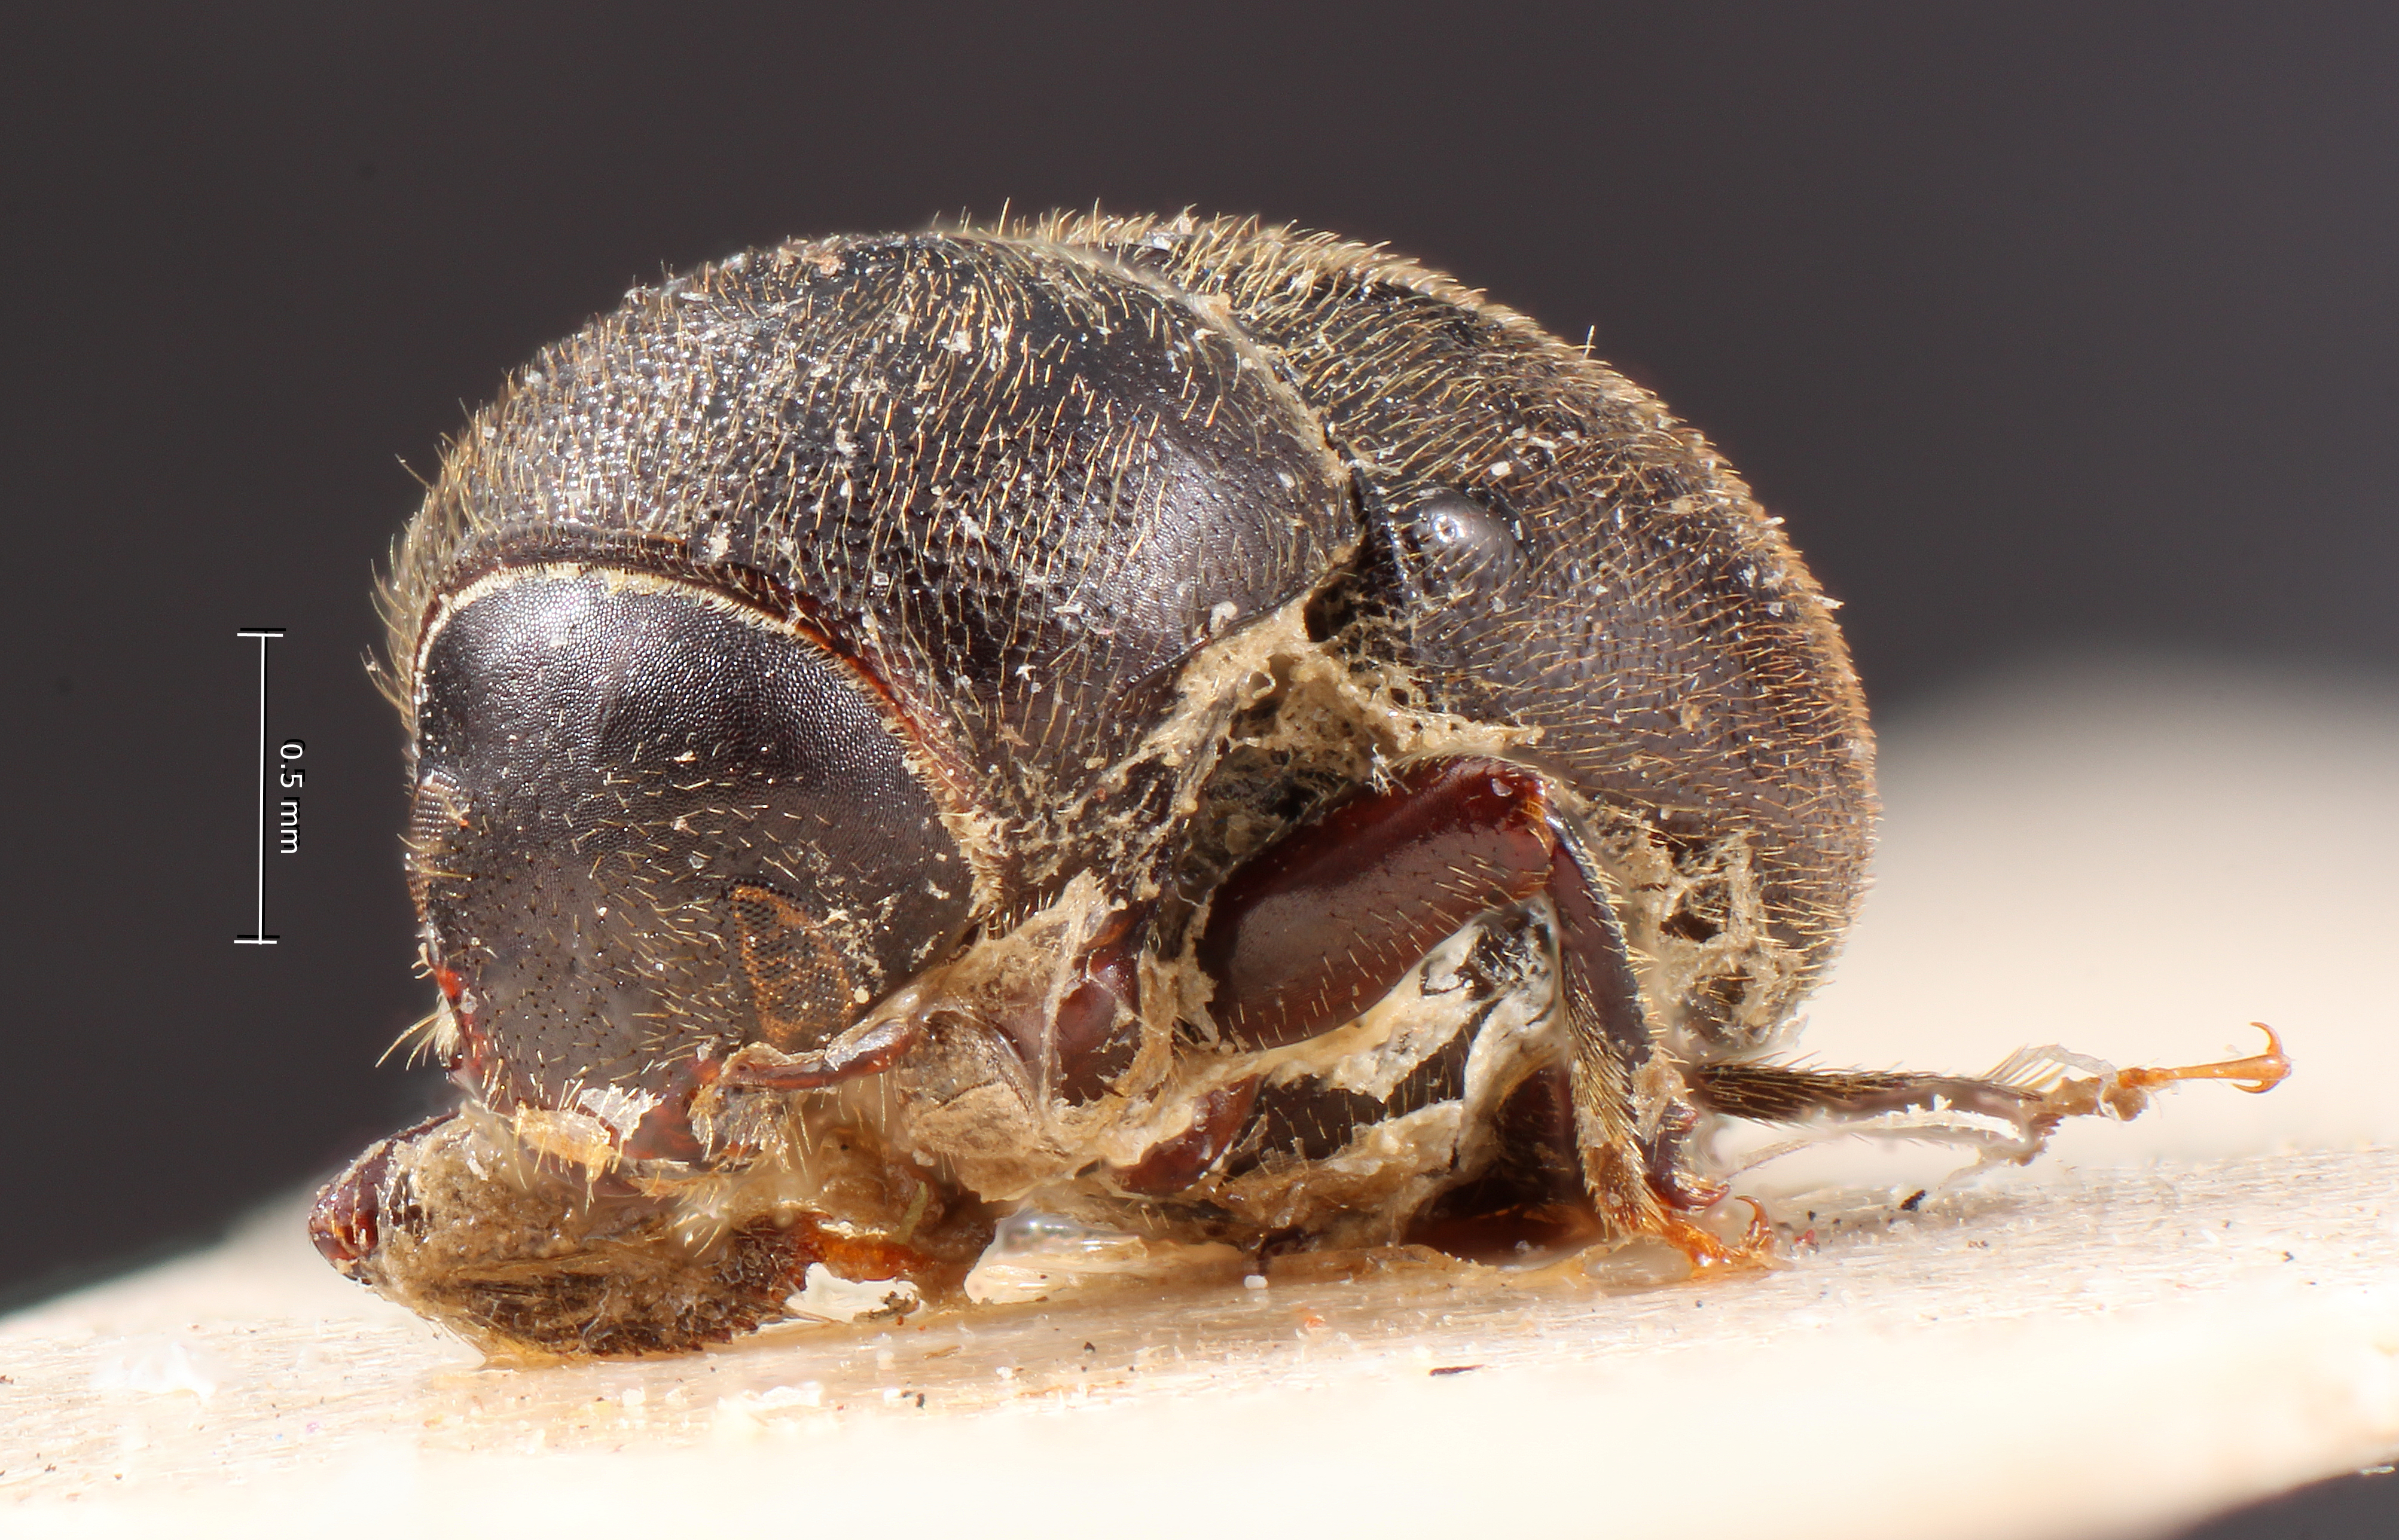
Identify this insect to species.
Prionoscelis argentinensis
